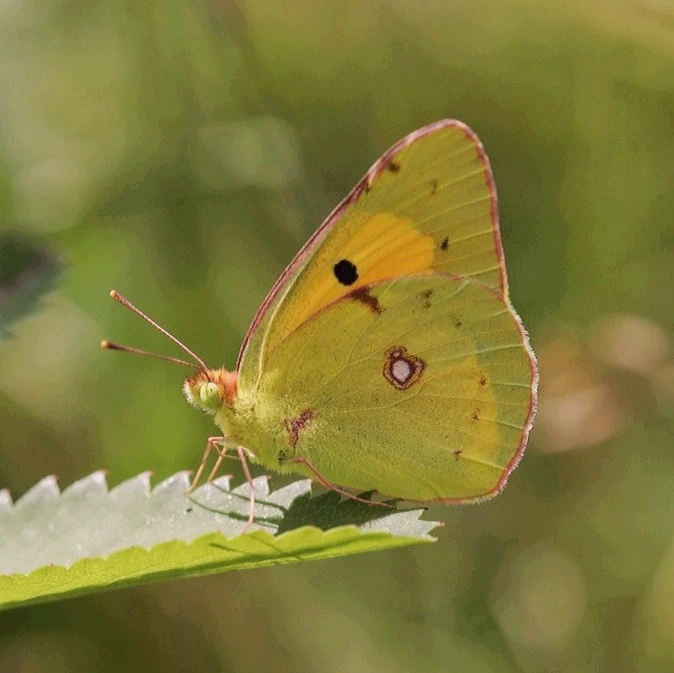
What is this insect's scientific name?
Colias croceus
